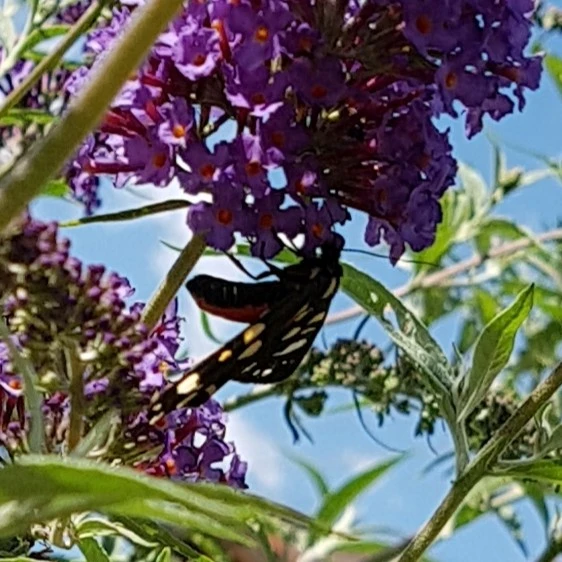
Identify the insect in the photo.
Callimorpha dominula
